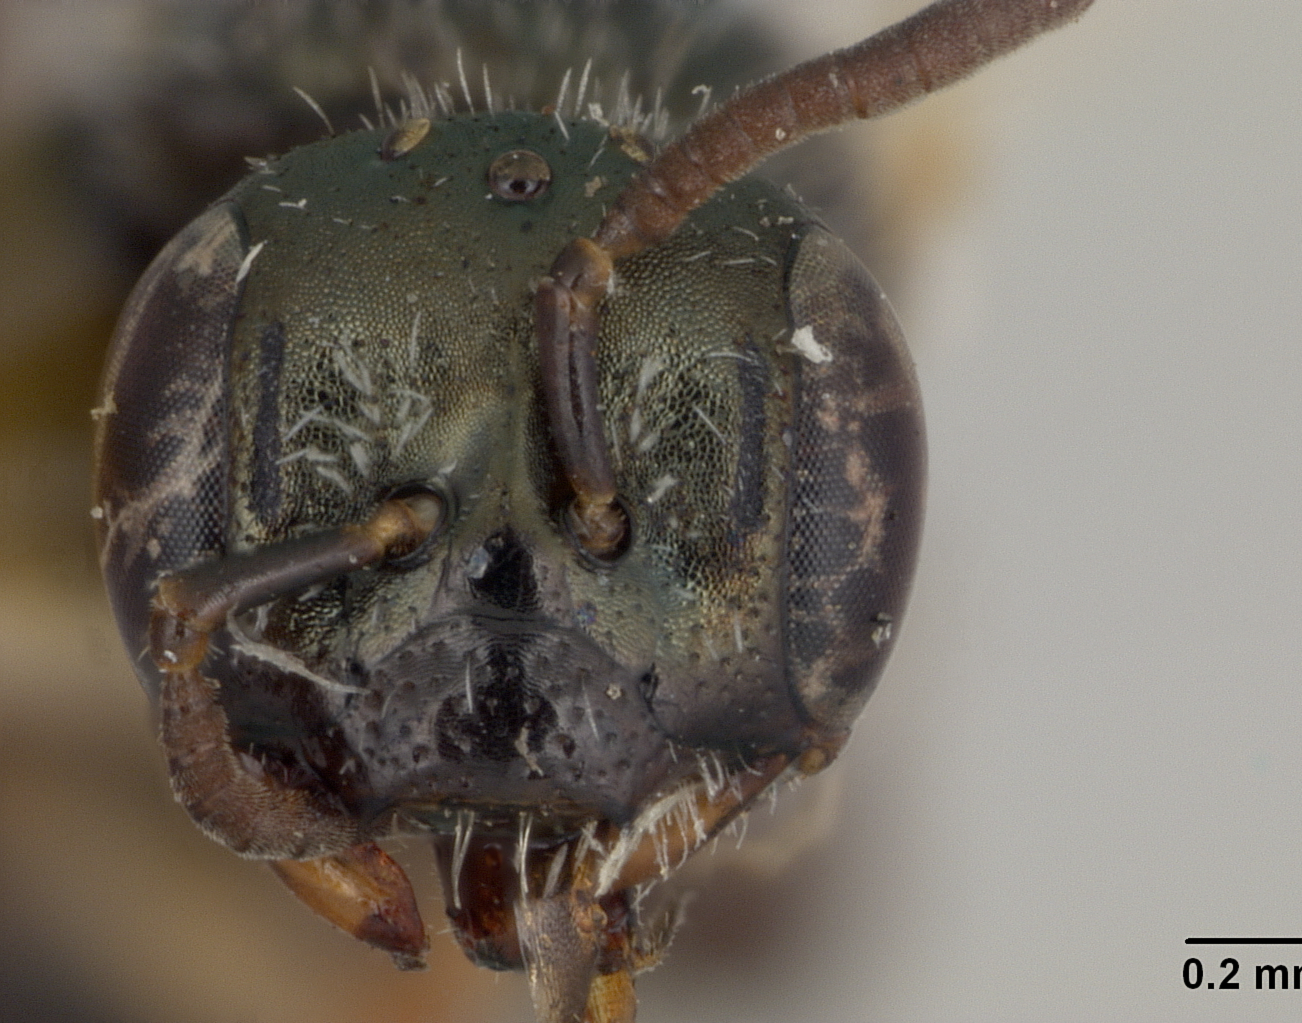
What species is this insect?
Perdita exigua
